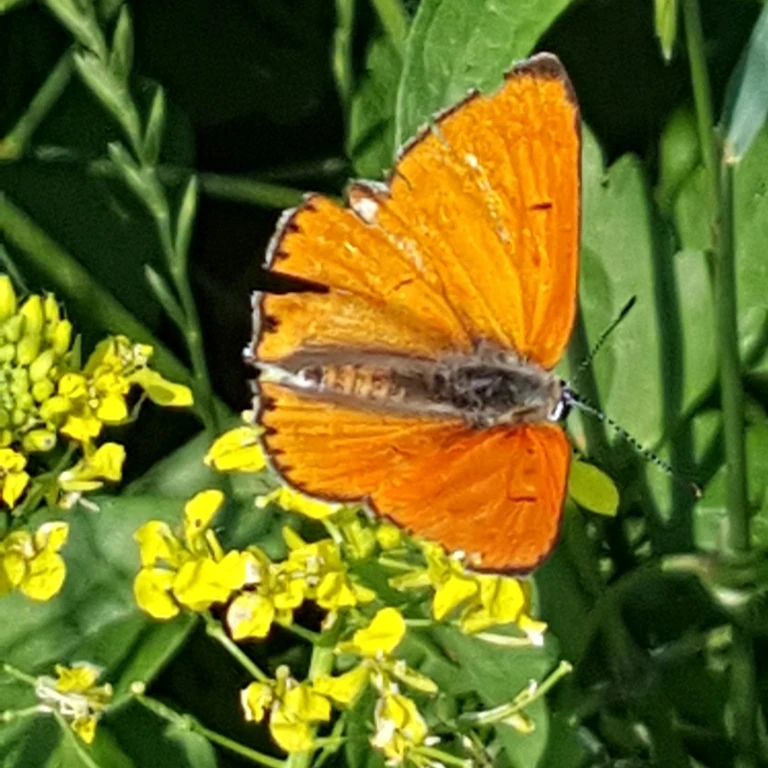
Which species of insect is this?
Lycaena dispar
